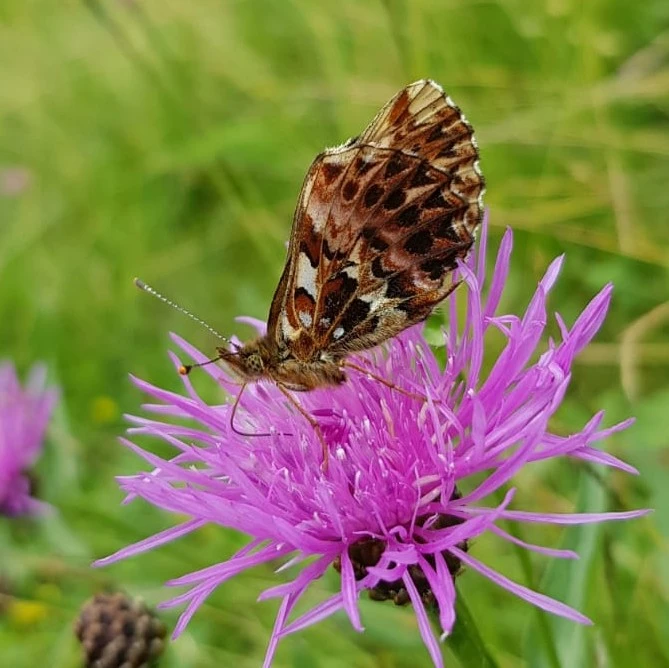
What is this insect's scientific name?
Boloria titania
